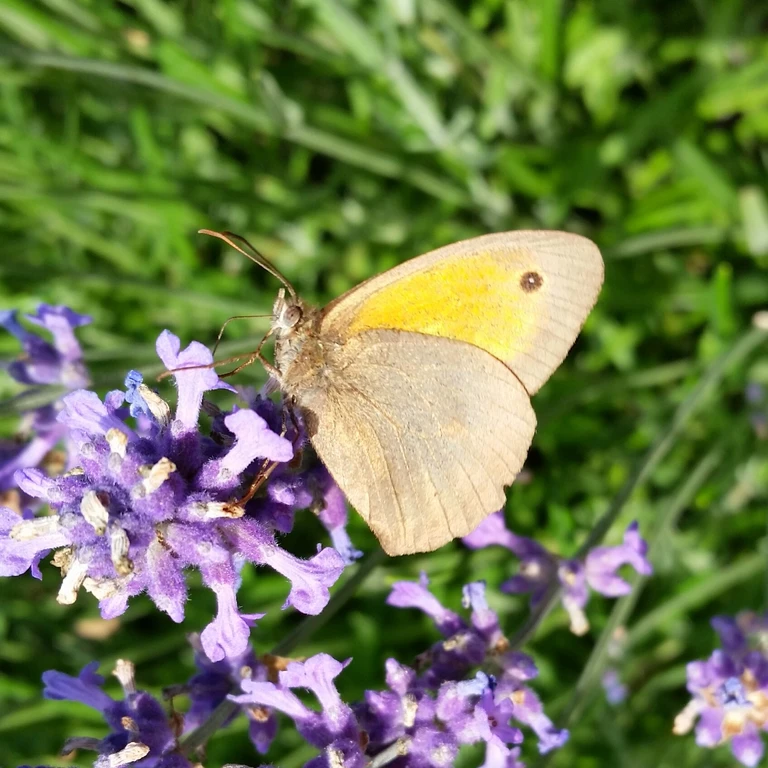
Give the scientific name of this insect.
Maniola jurtina
